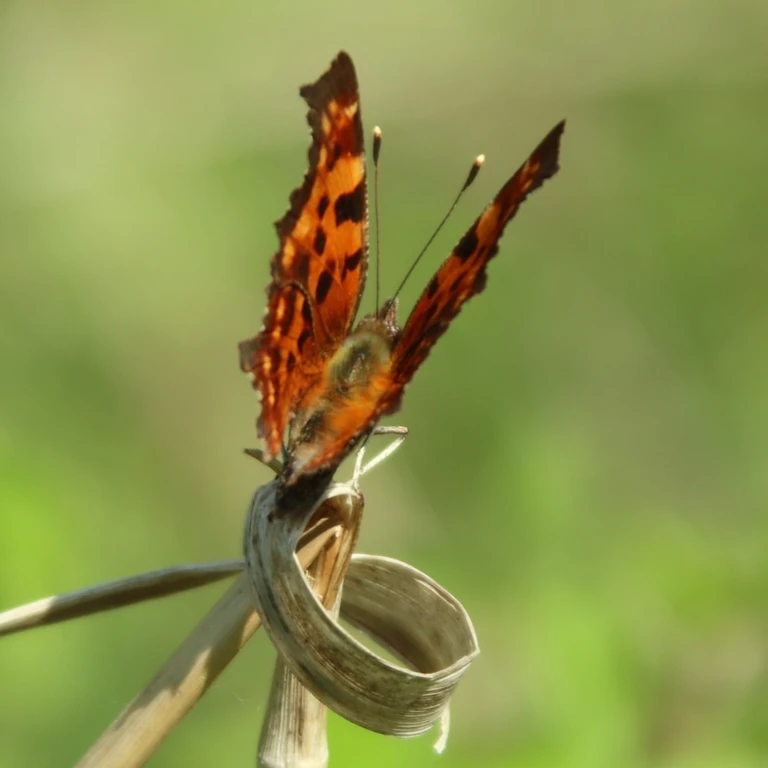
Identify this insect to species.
Polygonia c-album
